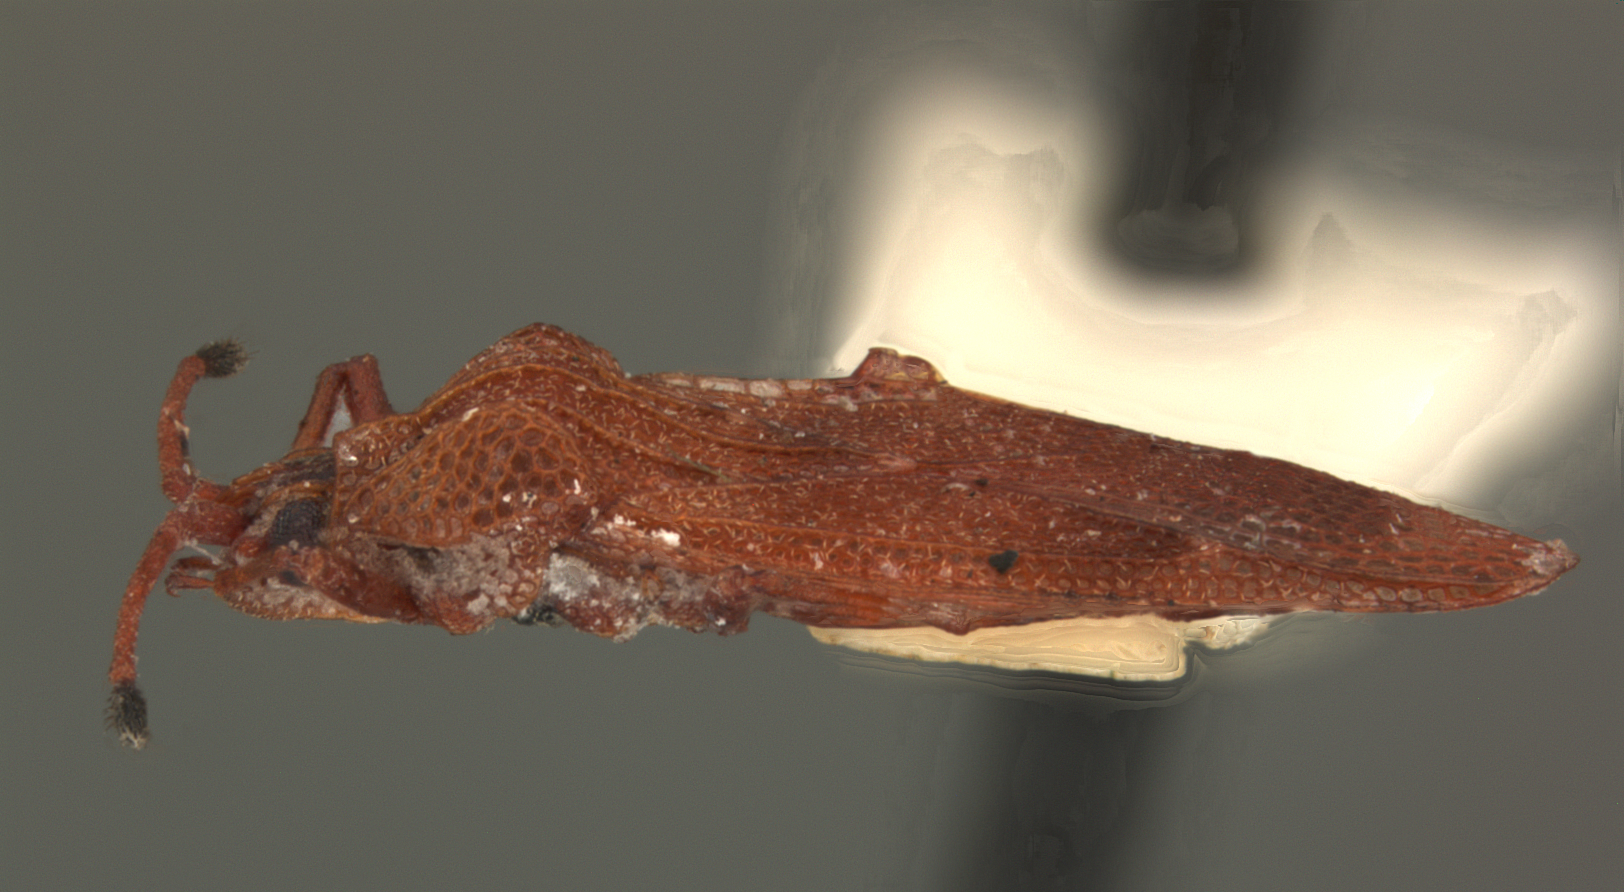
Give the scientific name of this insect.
Physatocheila exolasca
